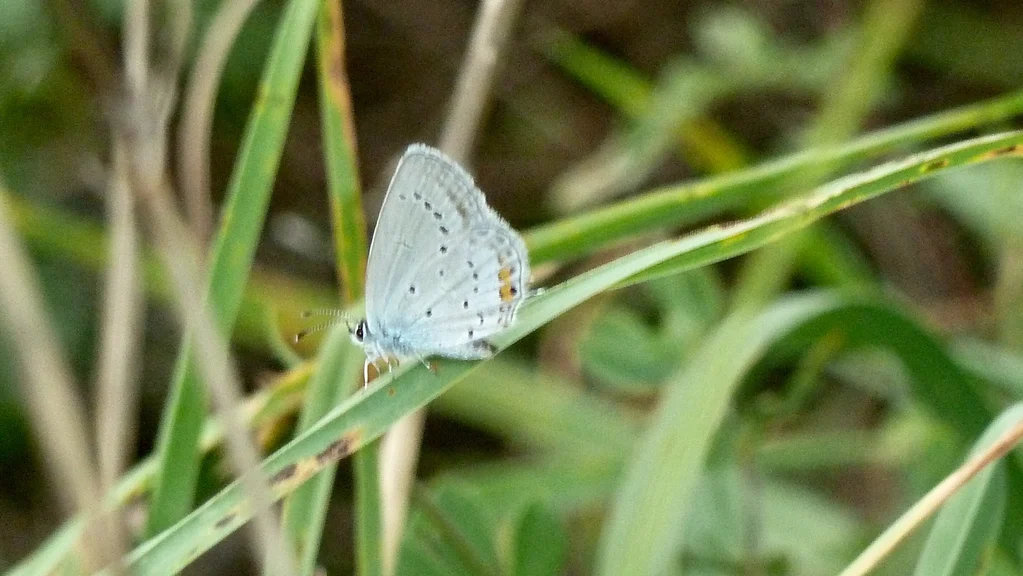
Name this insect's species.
Cupido argiades (also Elkalyce argiades)
